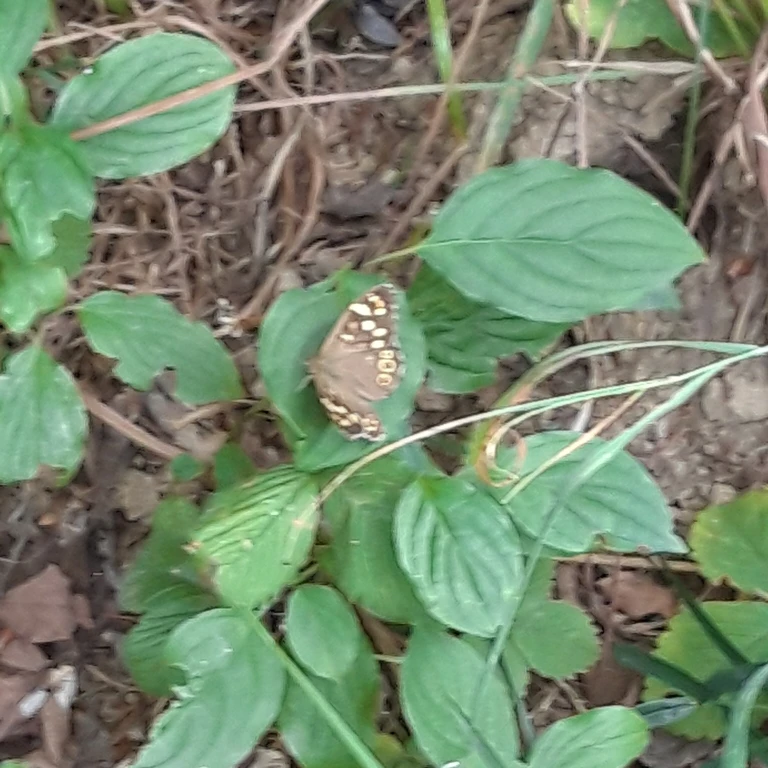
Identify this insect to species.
Pararge aegeria
